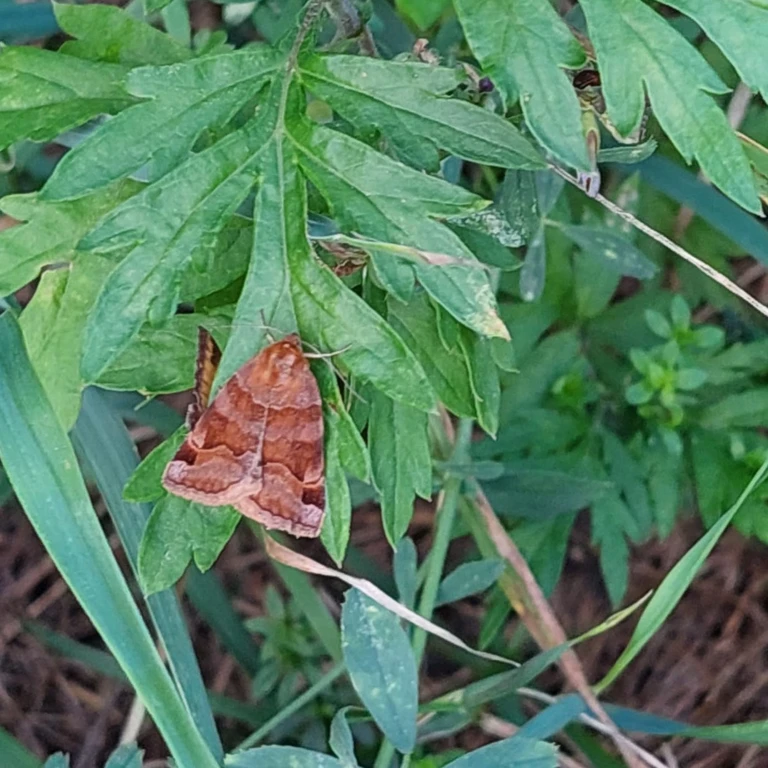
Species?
Euclidia glyphica
